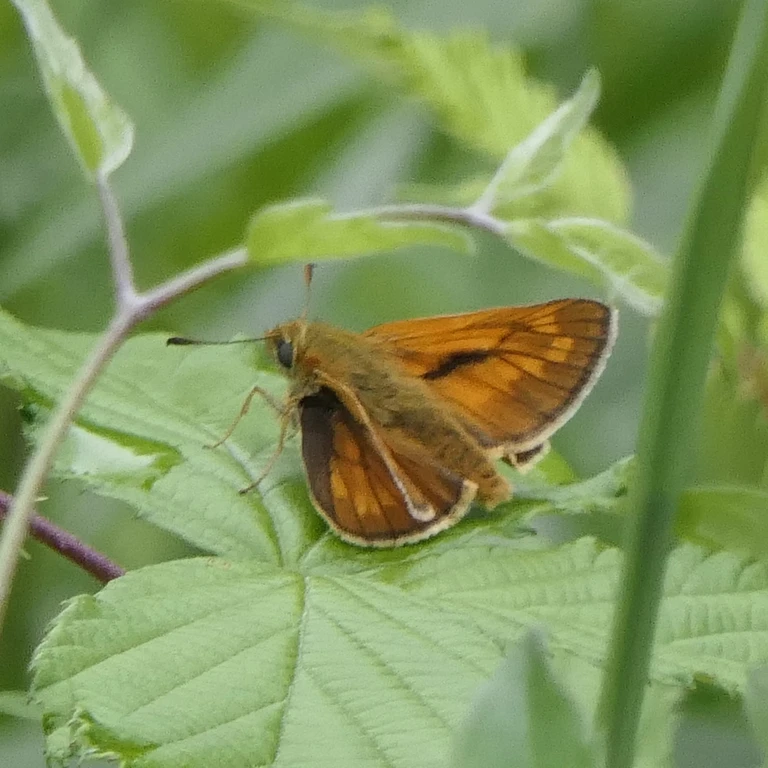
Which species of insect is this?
Ochlodes sylvanus (also Ochlodes venata)
